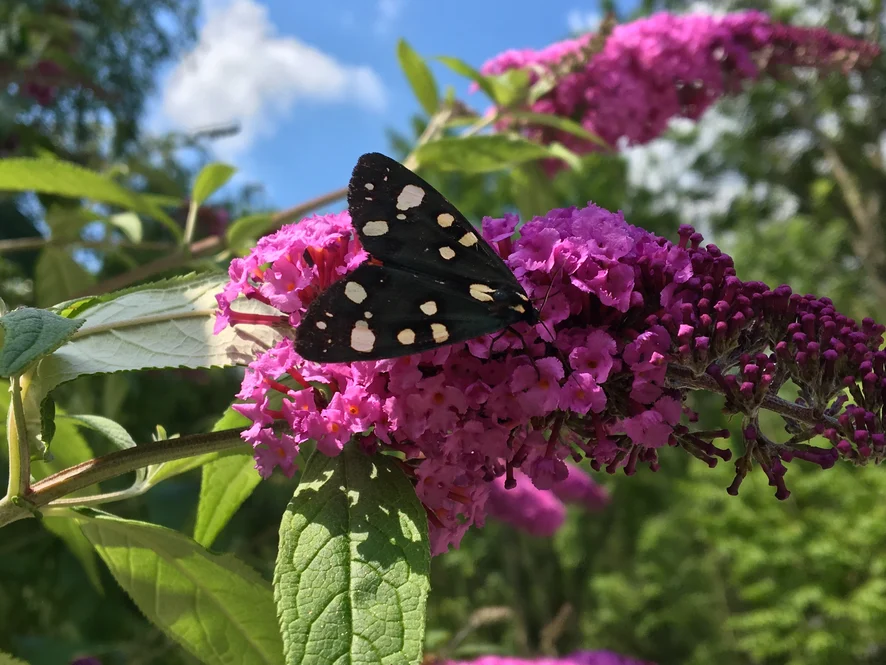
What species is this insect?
Callimorpha dominula
